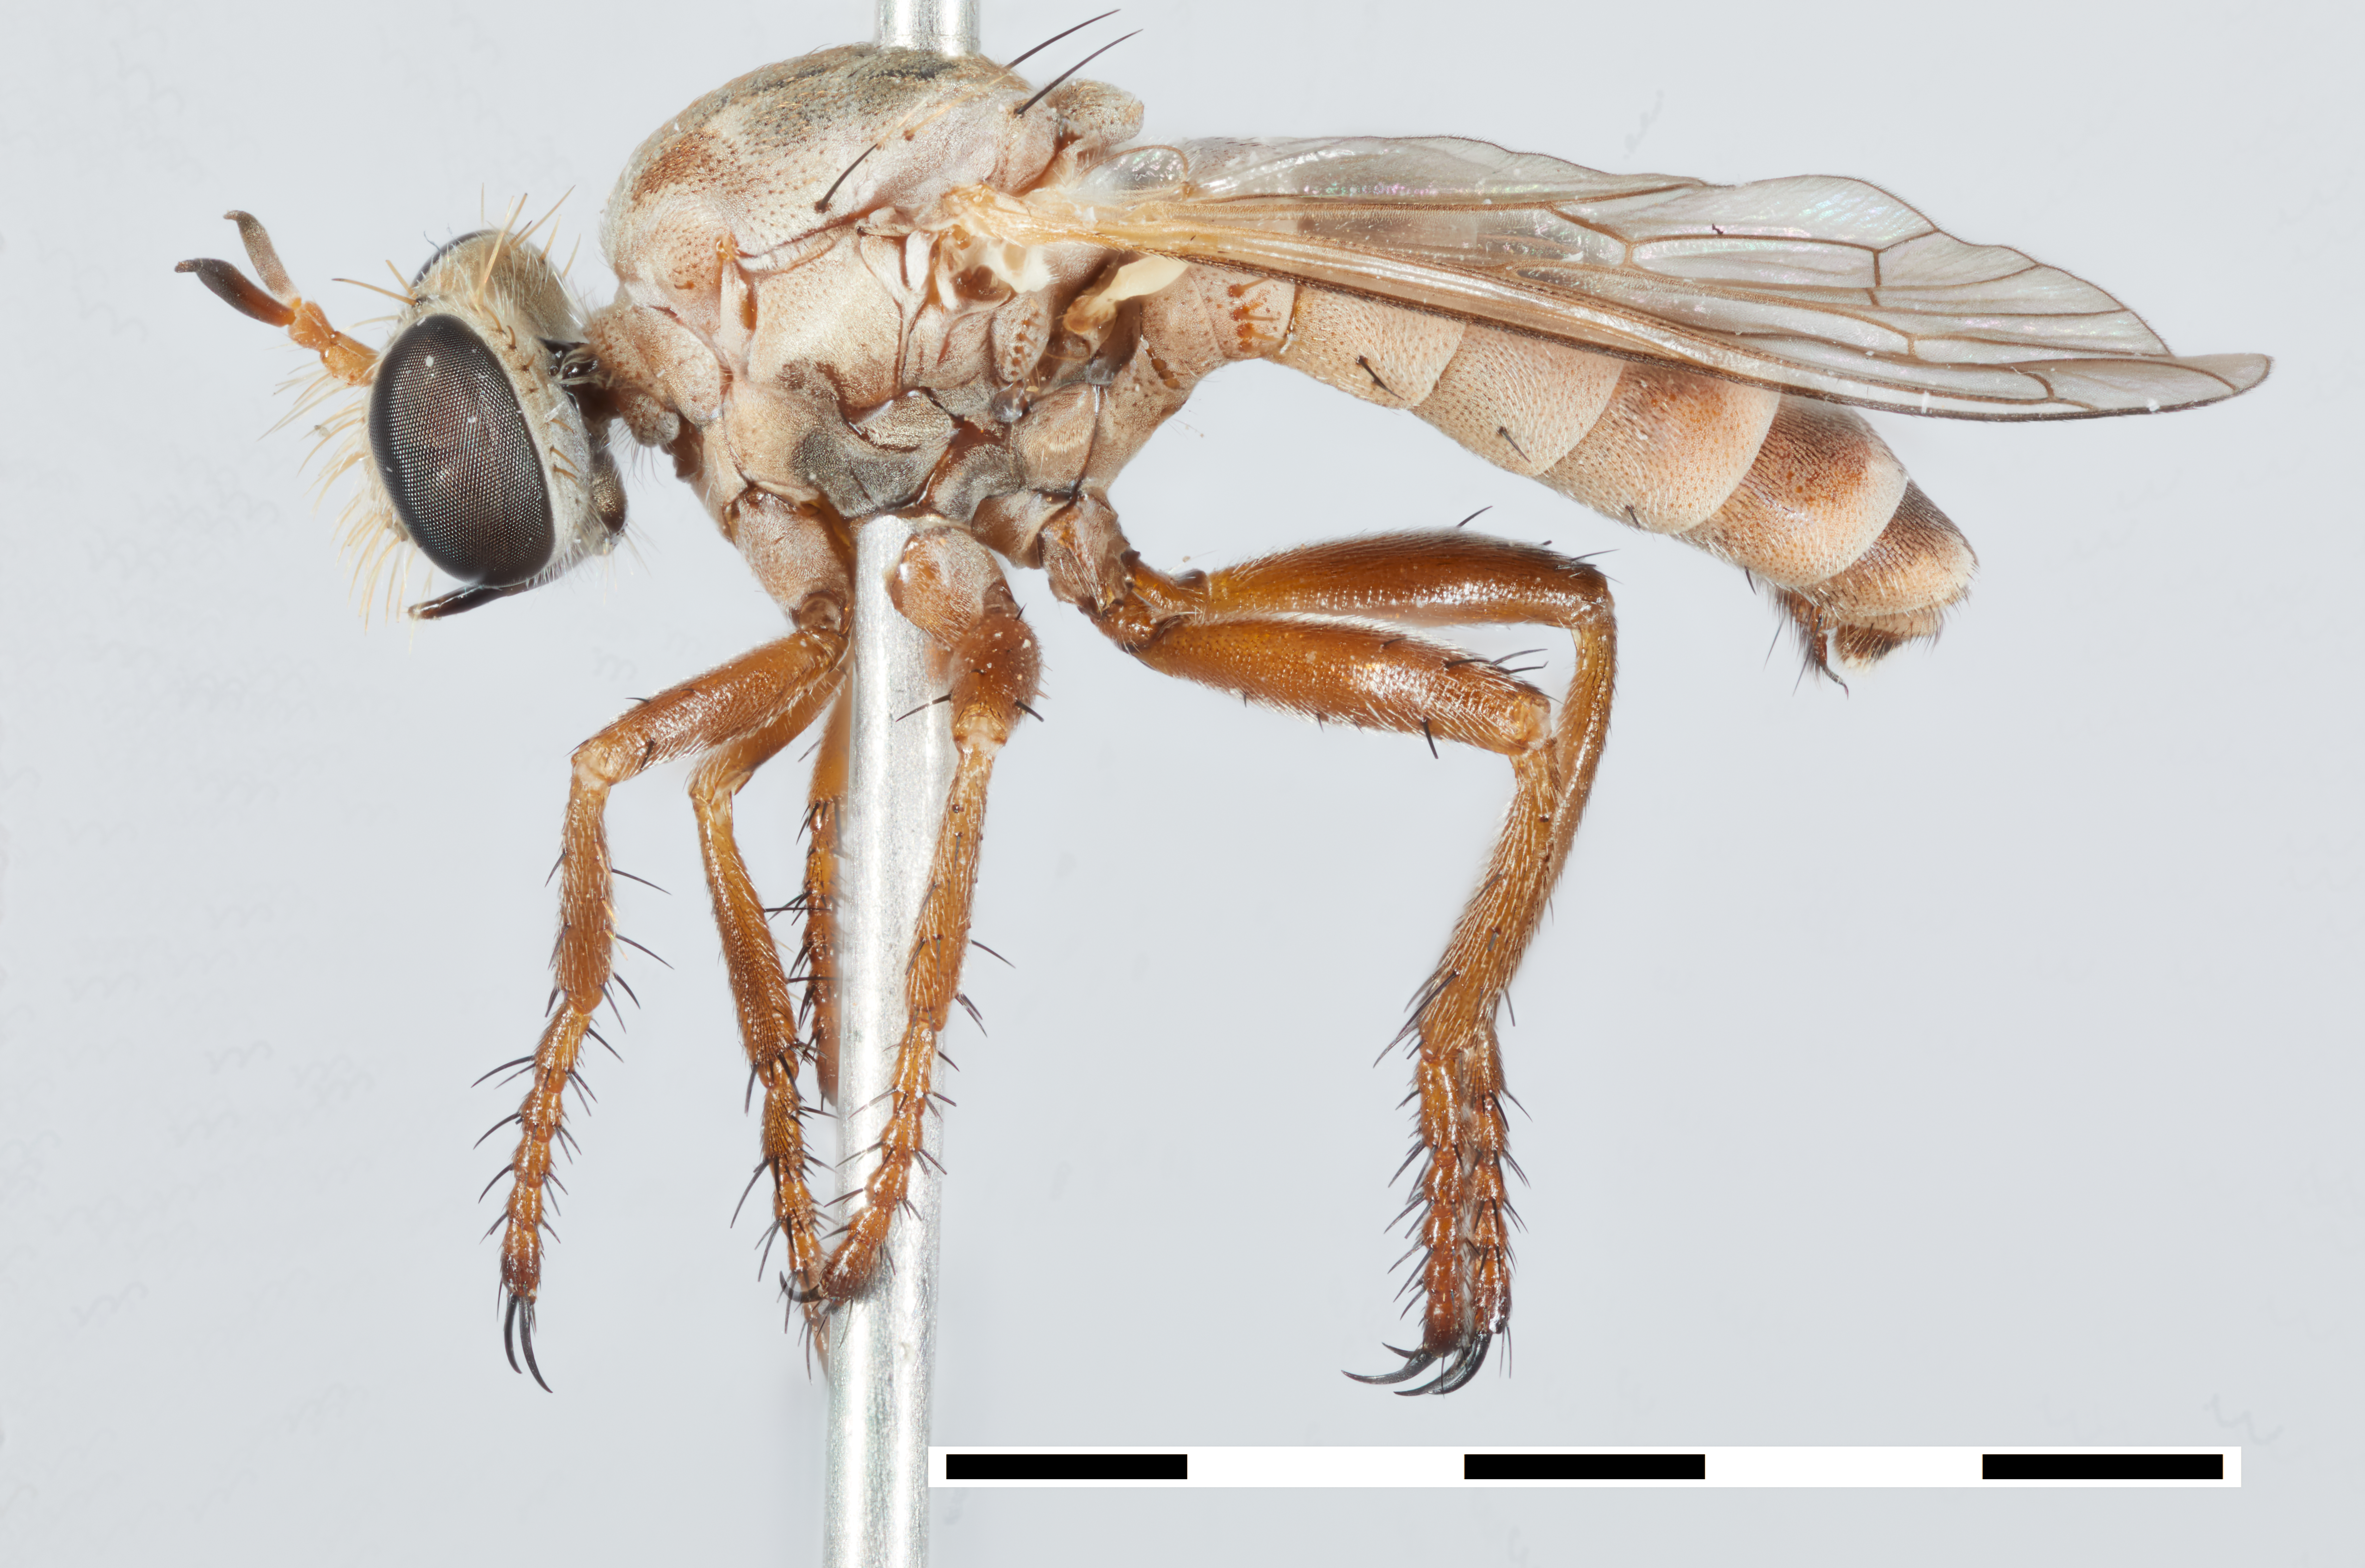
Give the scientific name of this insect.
Anypodetus fasciatus
